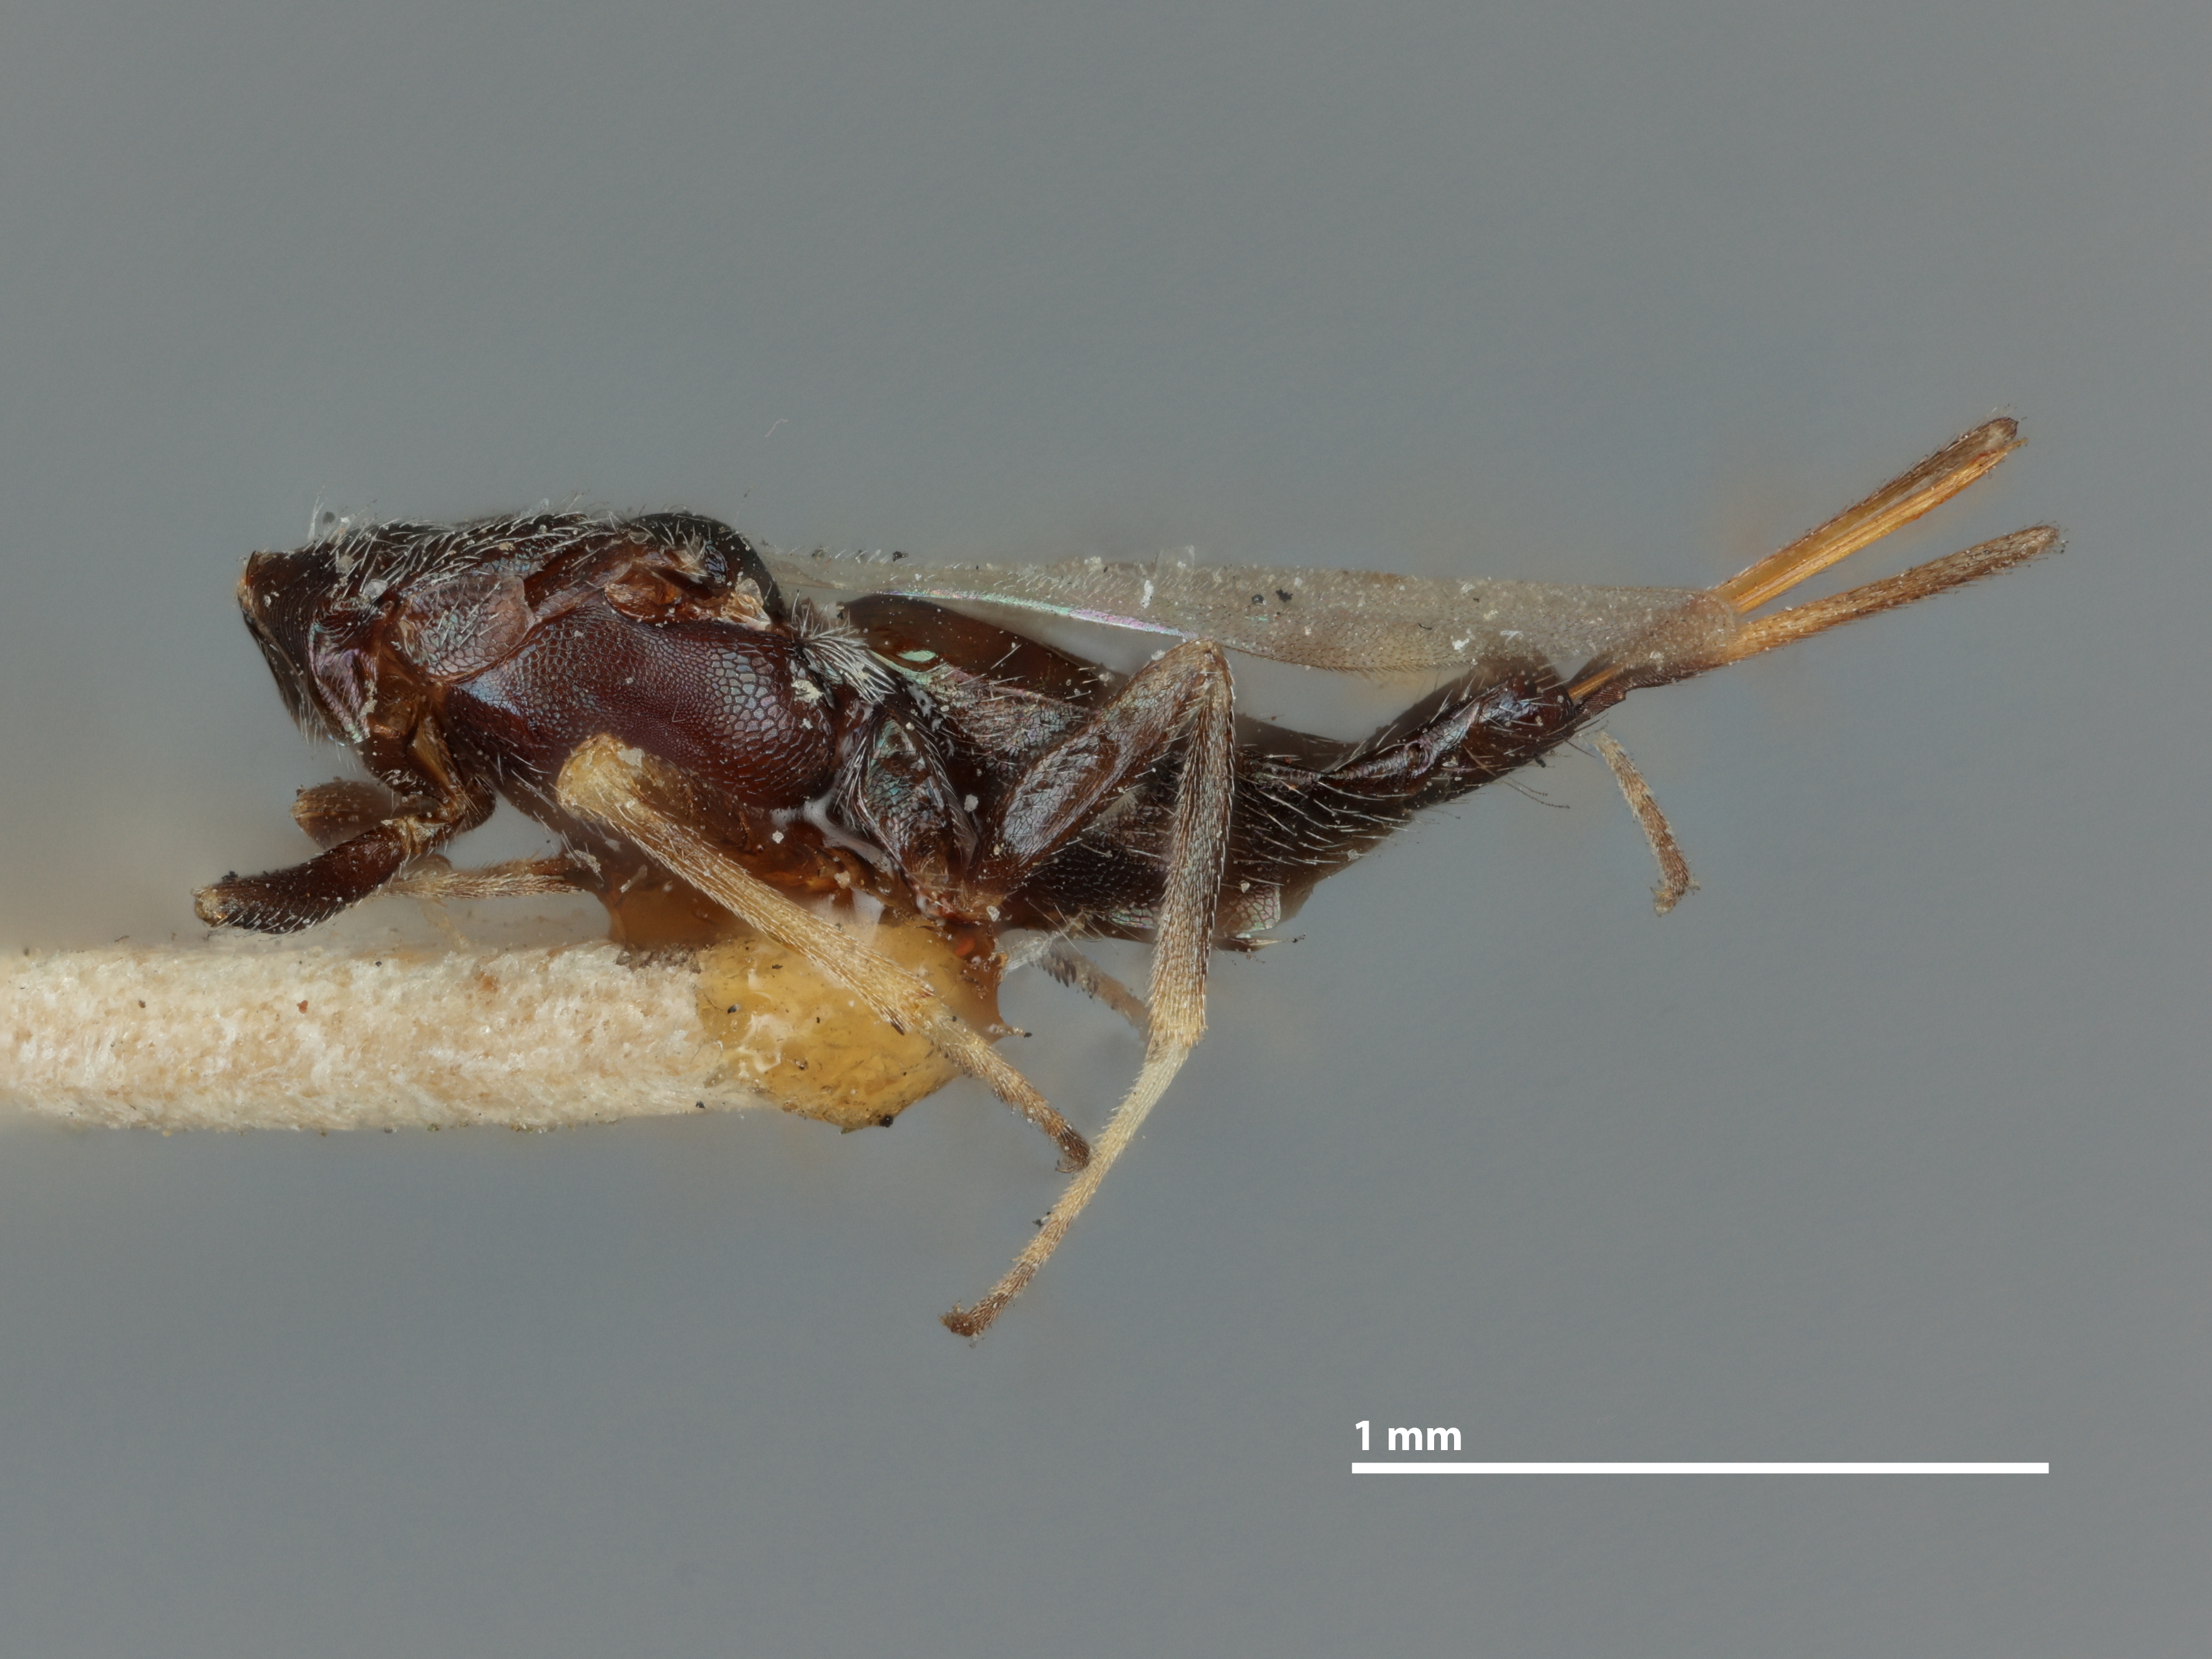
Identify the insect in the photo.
Eupelmus utahensis
